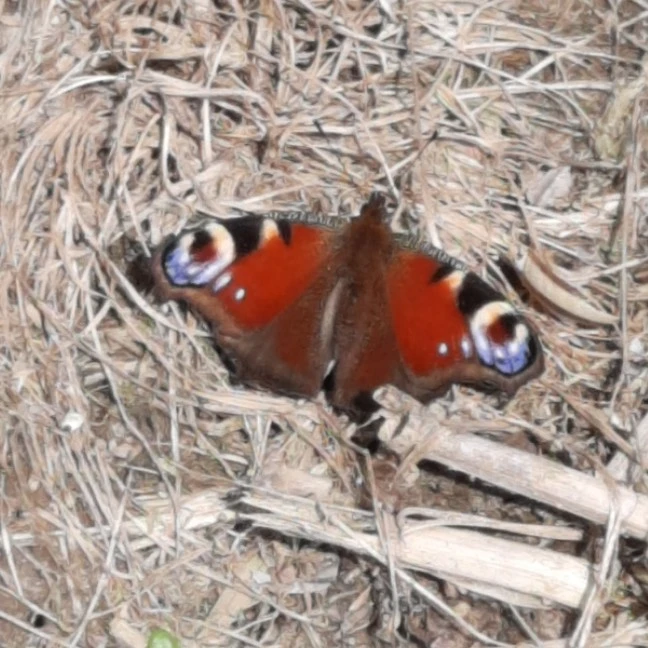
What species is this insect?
Aglais io
